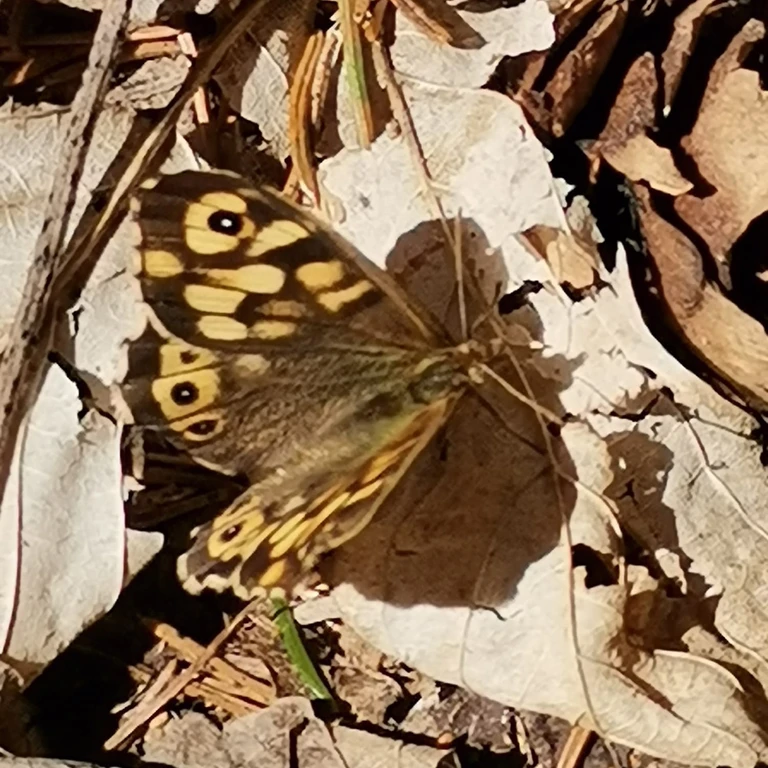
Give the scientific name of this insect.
Pararge aegeria
